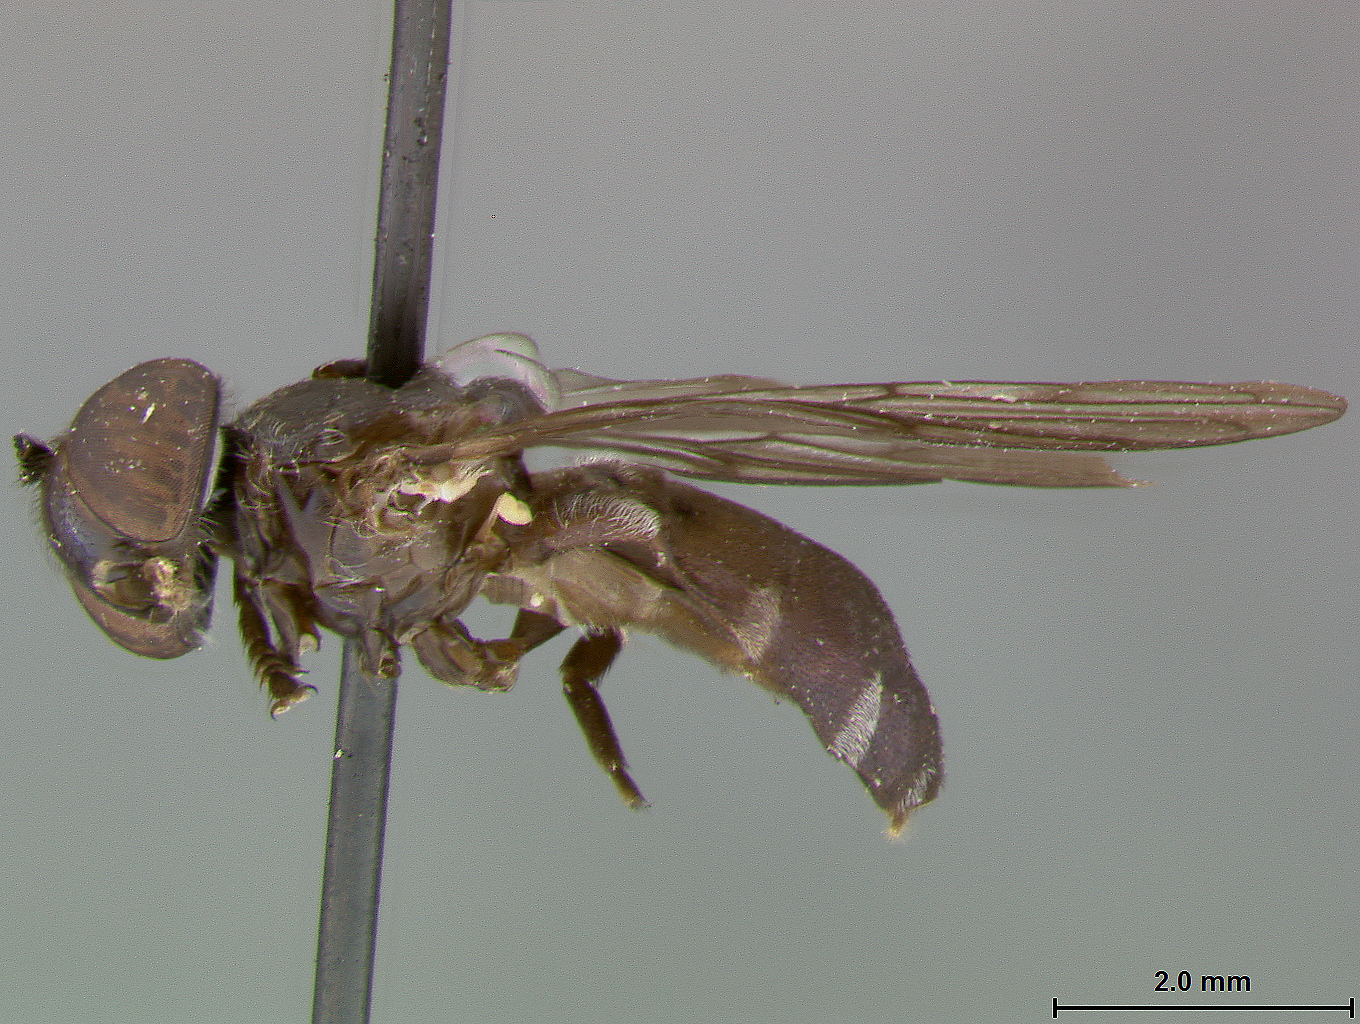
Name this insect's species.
Microdon purpurescens
